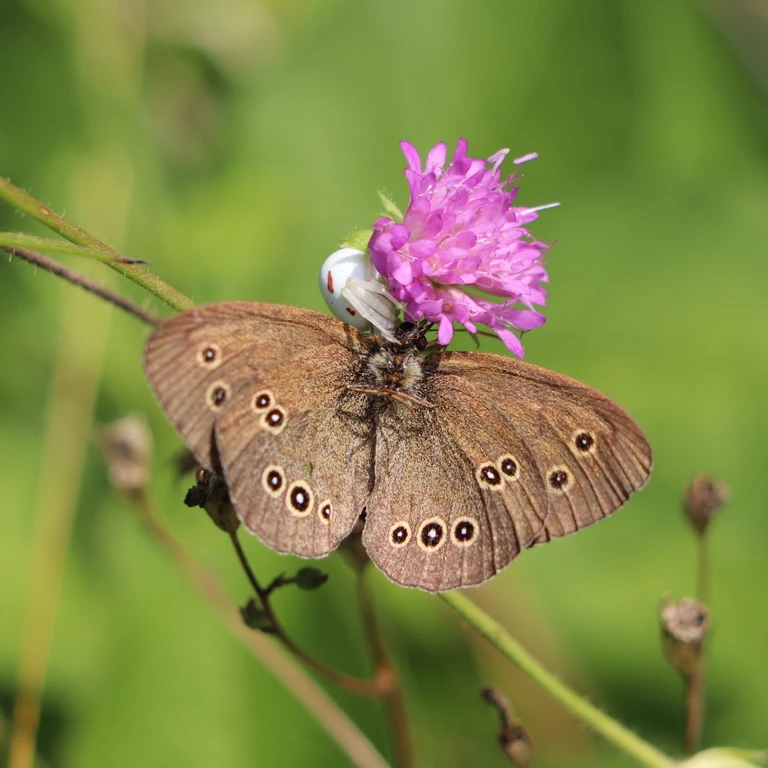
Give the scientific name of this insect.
Aphantopus hyperantus
